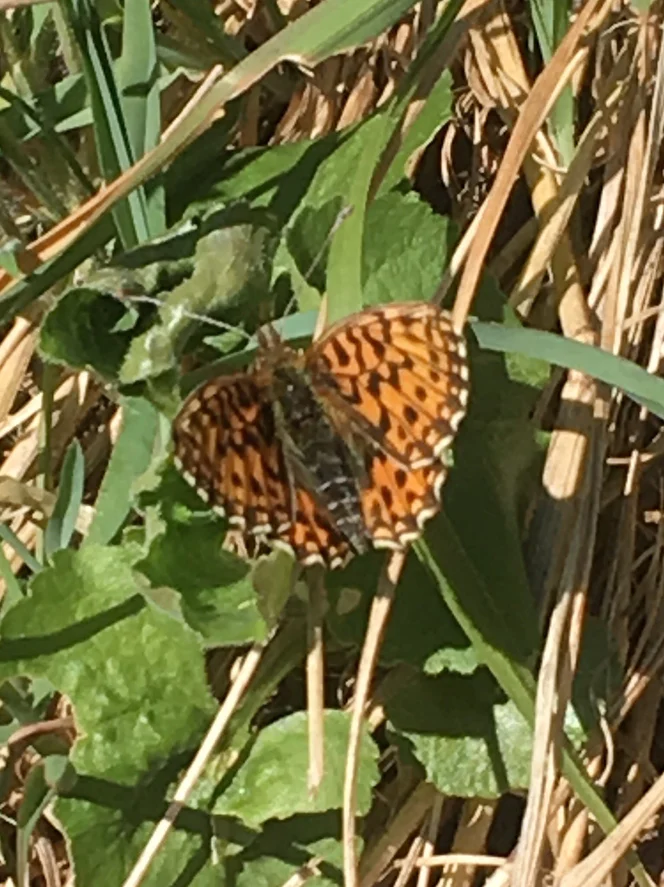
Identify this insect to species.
Boloria dia
